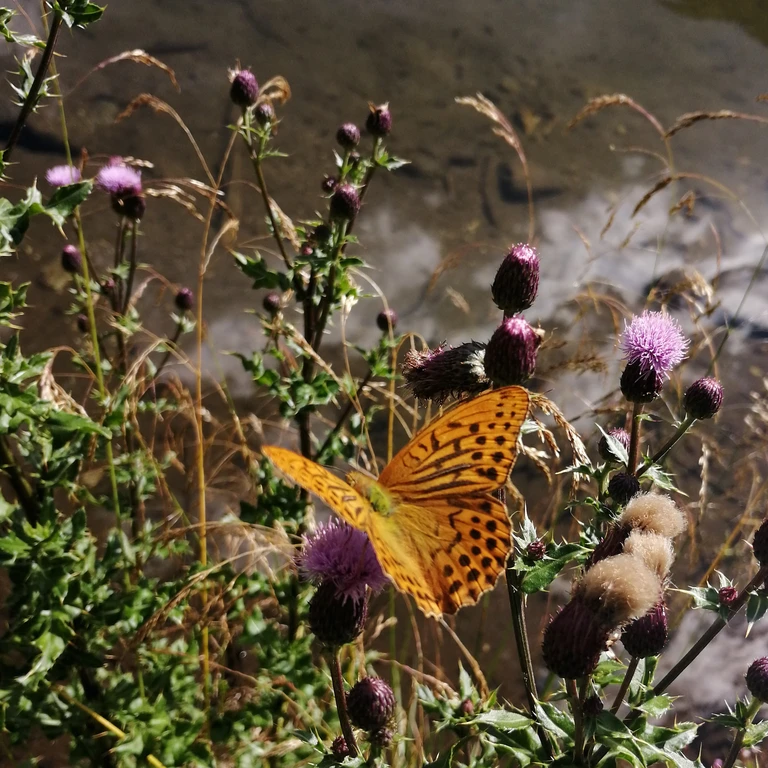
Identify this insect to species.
Argynnis paphia
